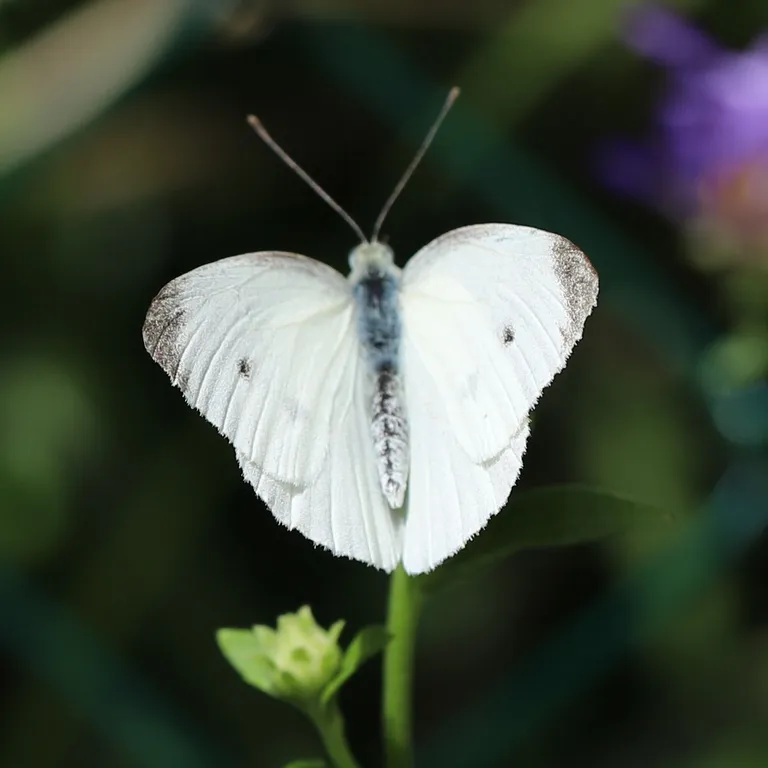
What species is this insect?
Pieris rapae
